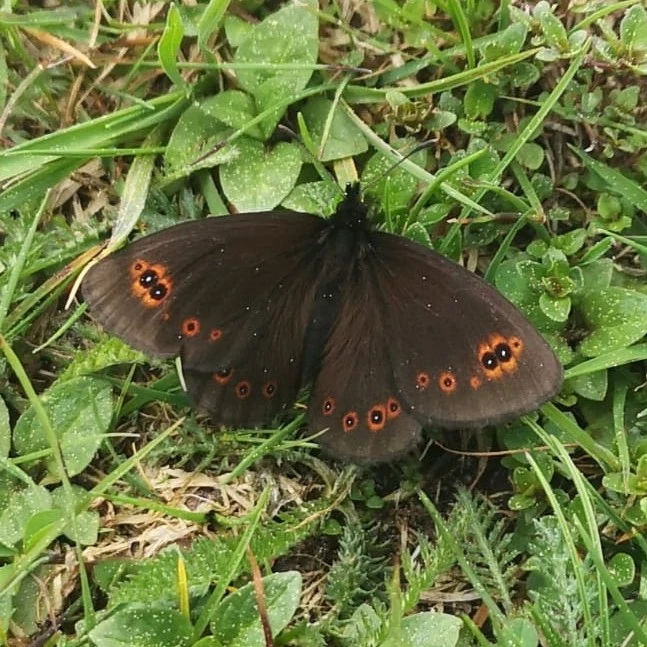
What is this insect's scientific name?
Erebia medusa
